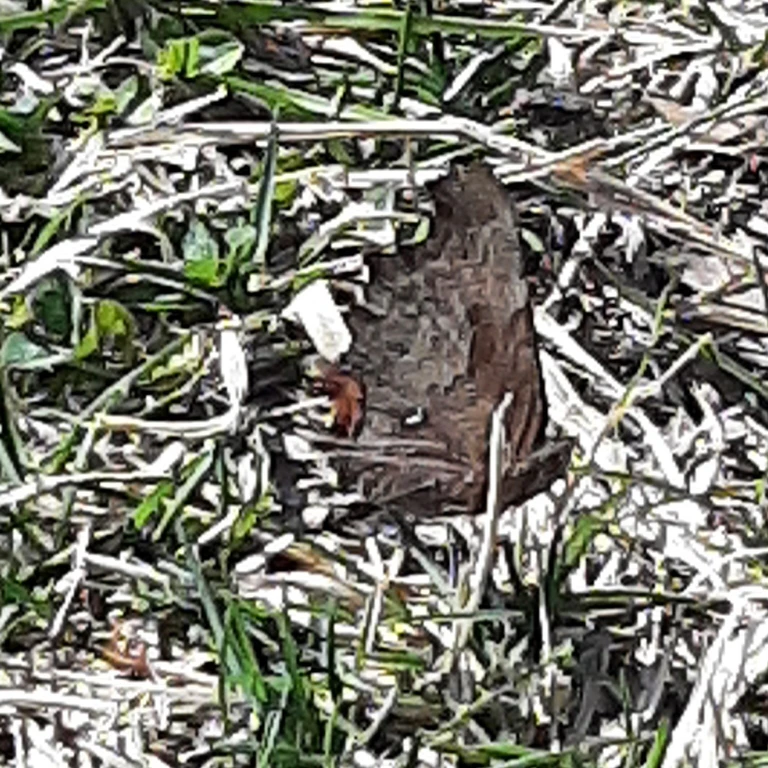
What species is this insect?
Polygonia c-album
